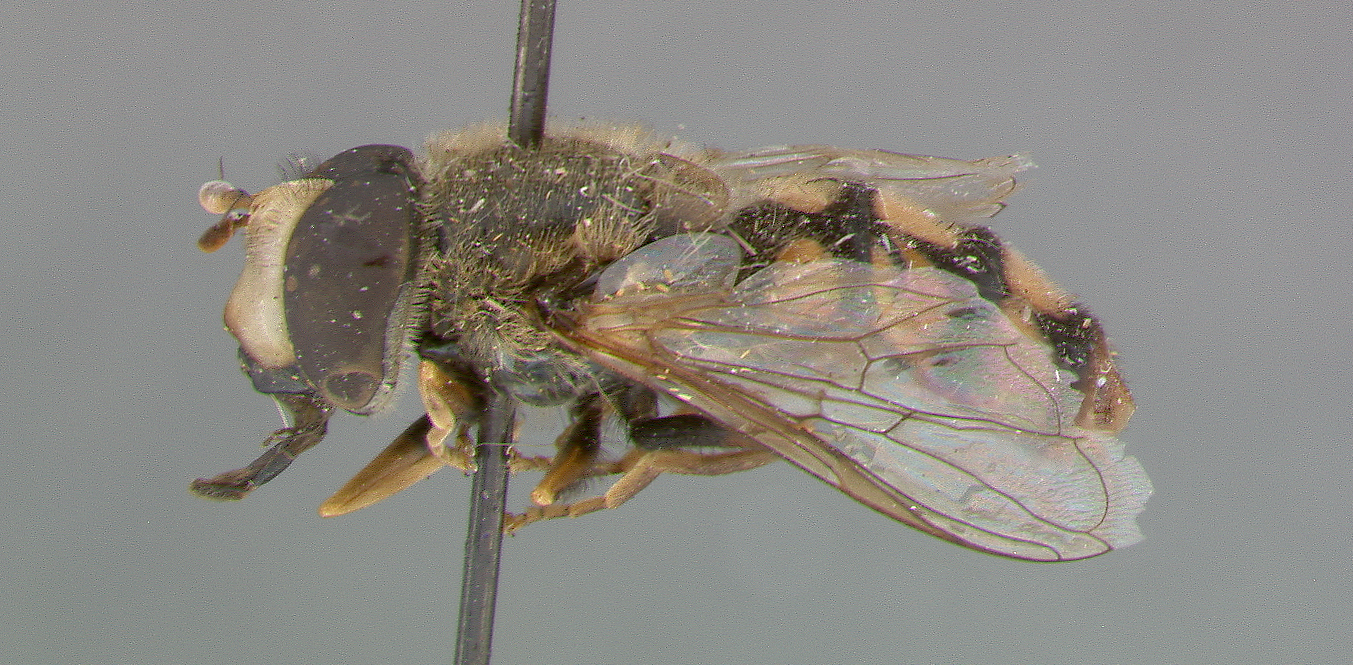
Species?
Eupeodes montivagus
